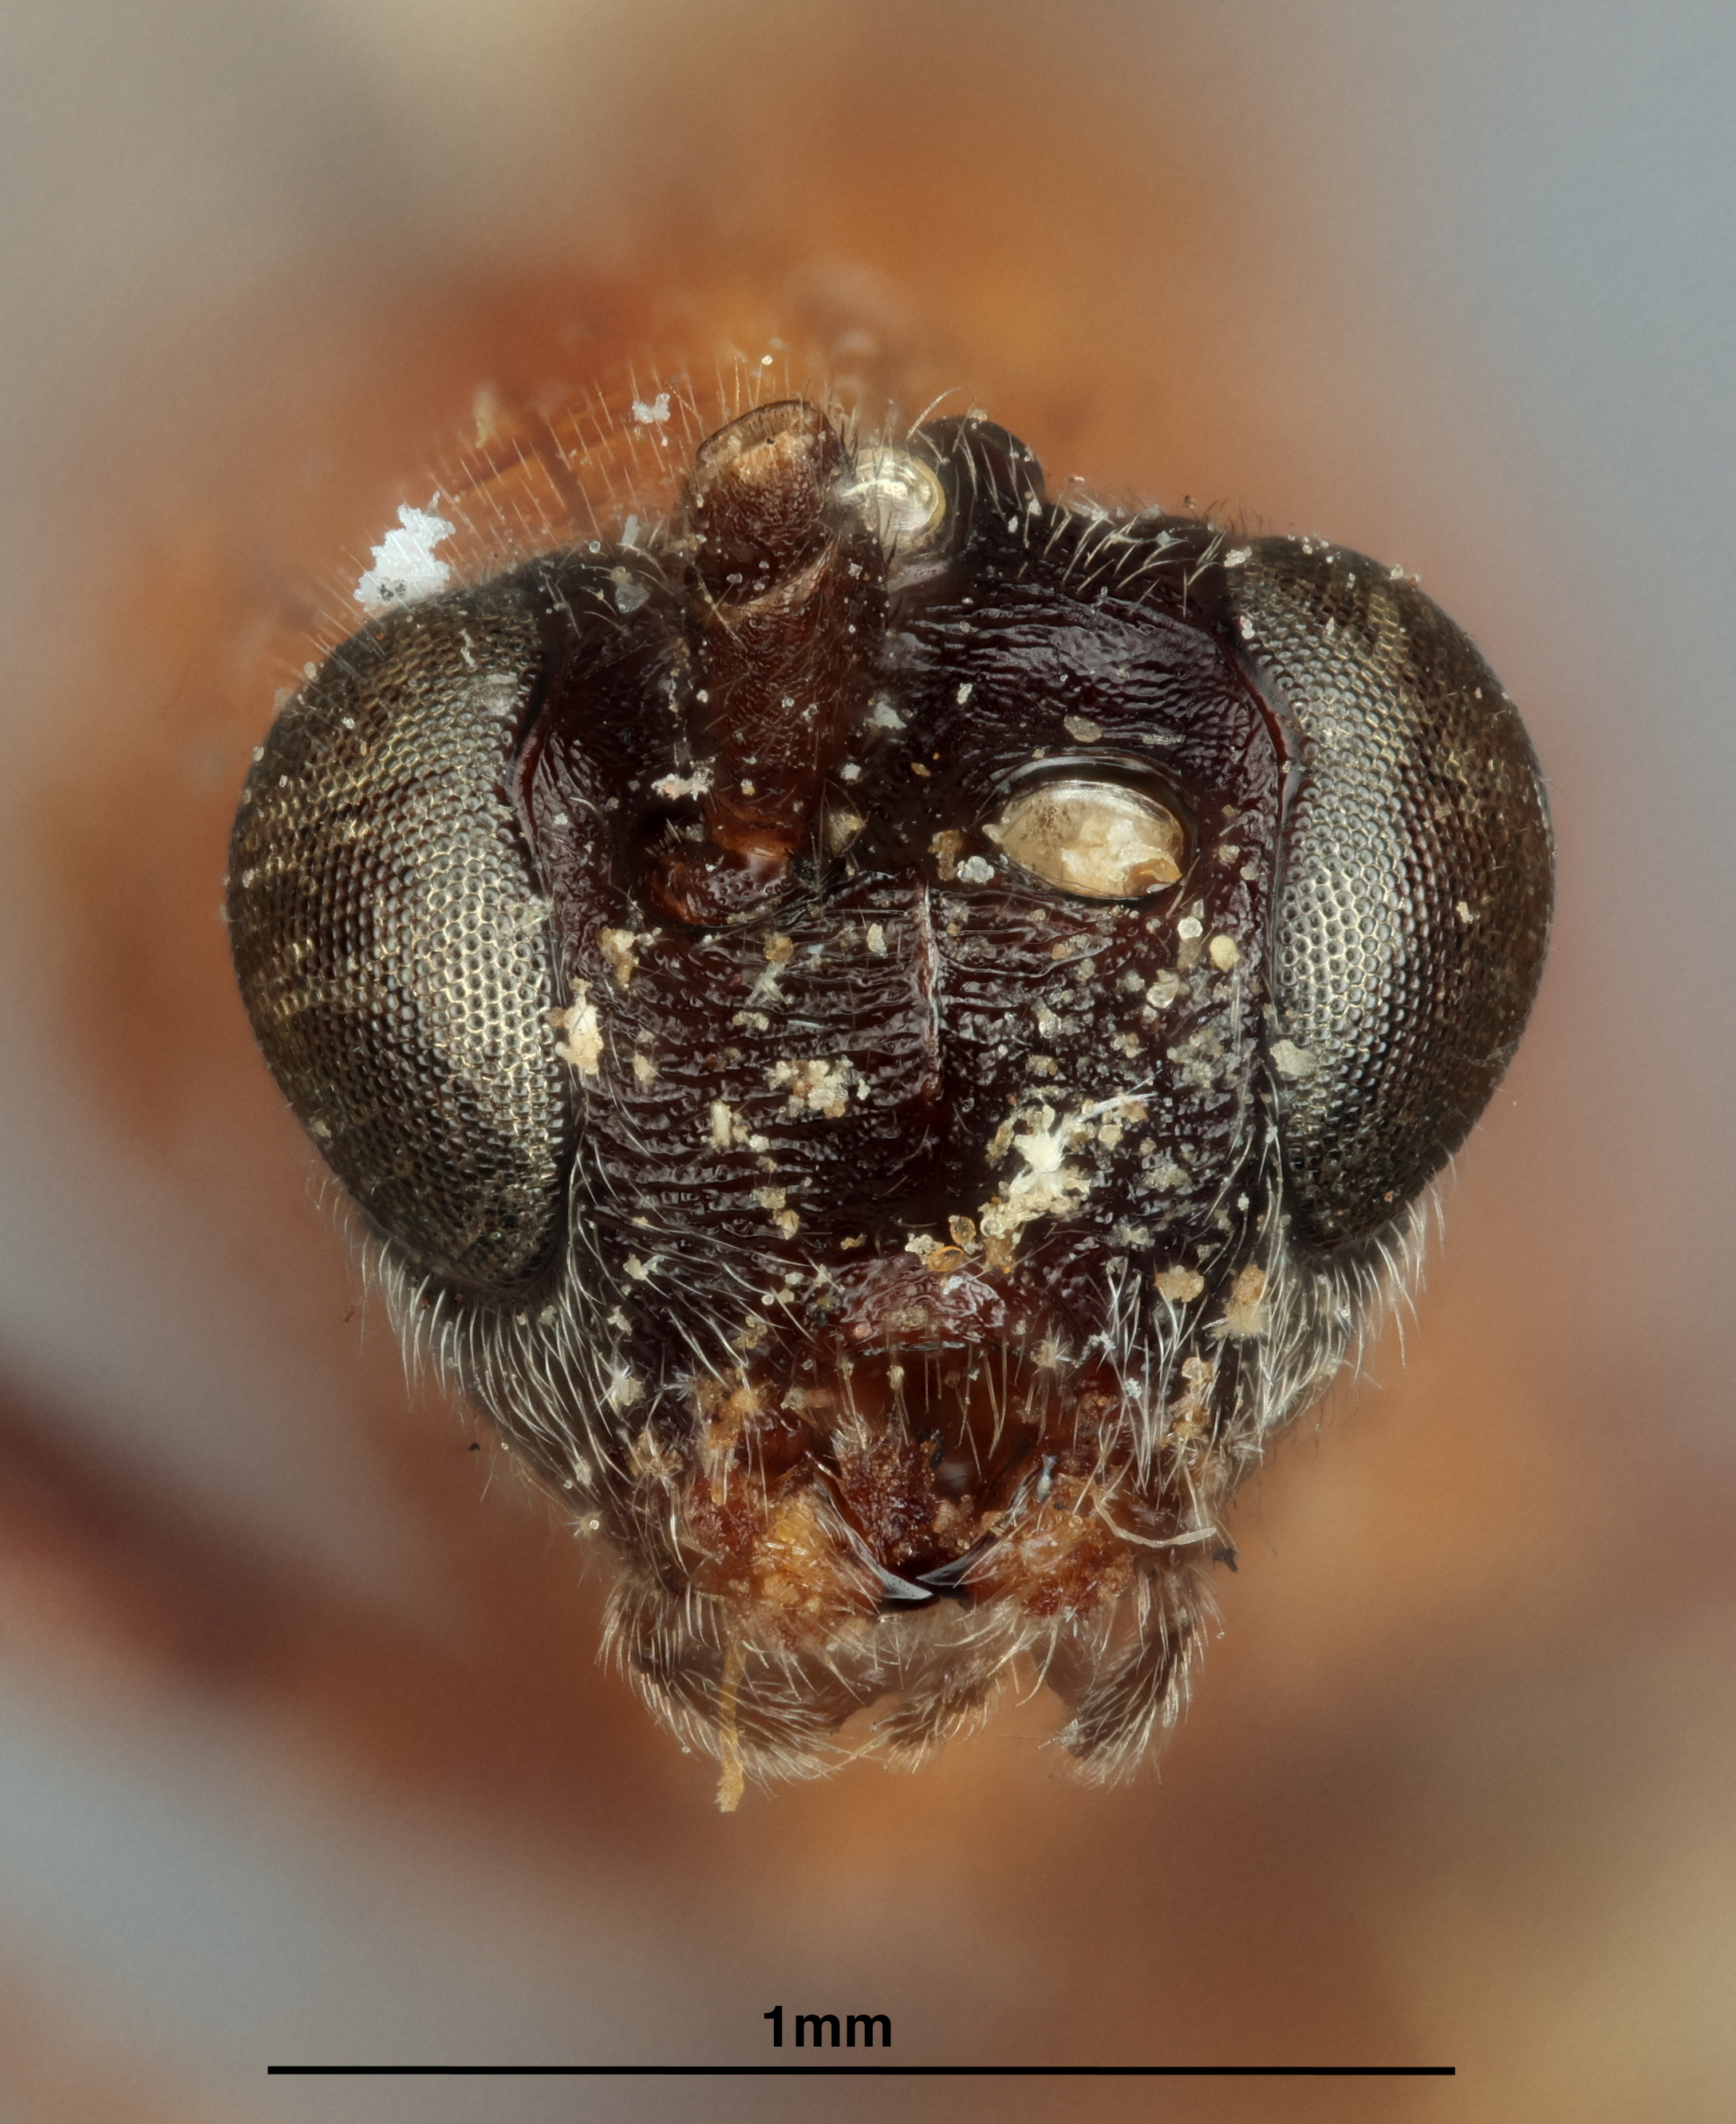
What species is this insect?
Rhogas molestus
